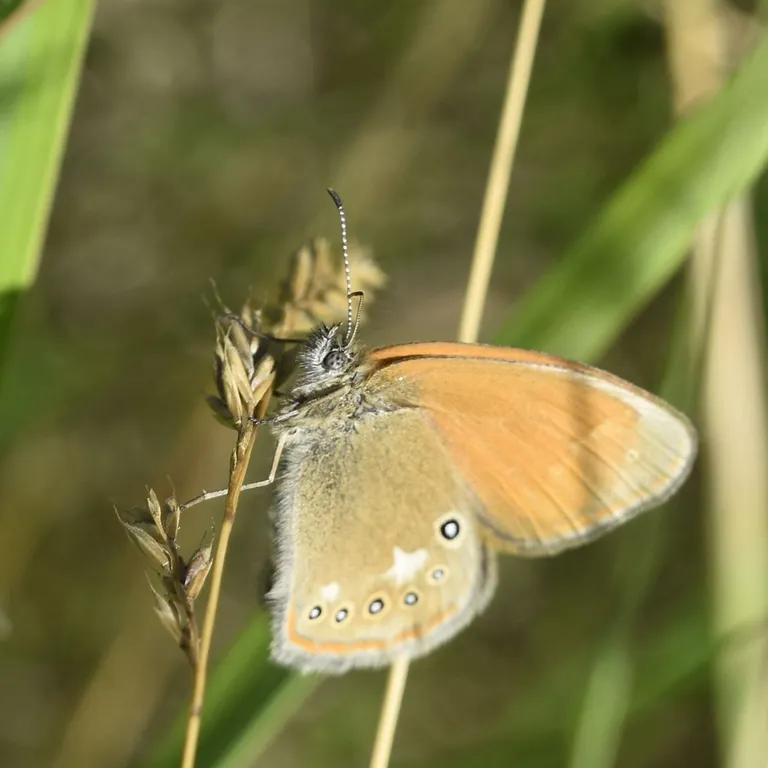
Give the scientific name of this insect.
Coenonympha glycerion (also Coenonympha iphis)
